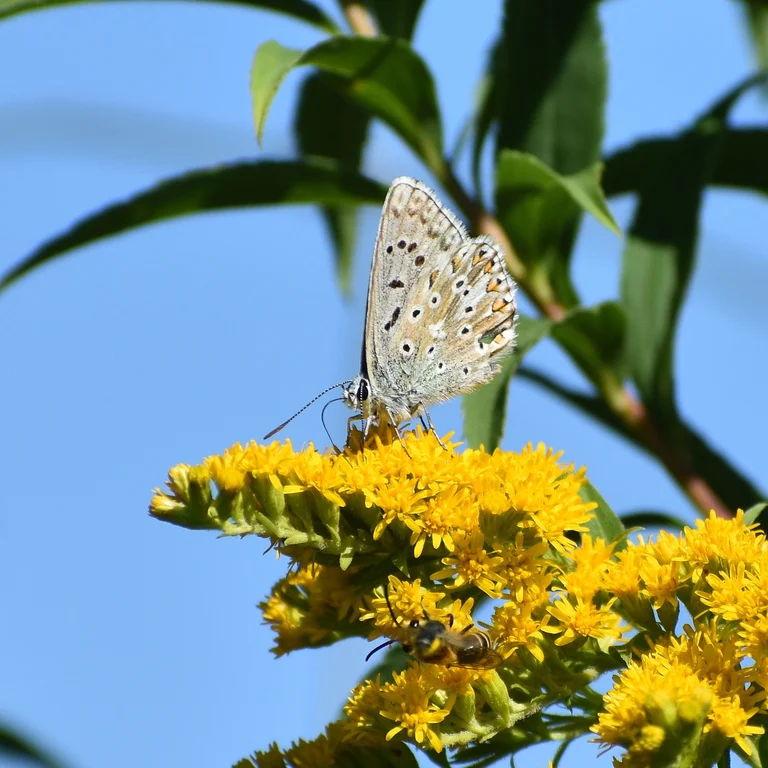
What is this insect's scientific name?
Lysandra coridon
